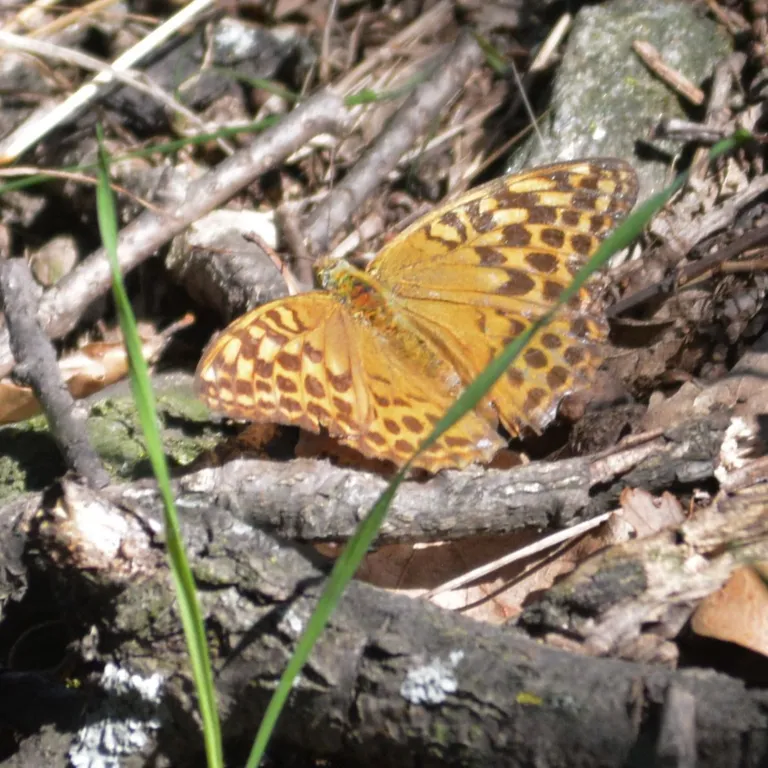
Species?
Argynnis paphia
